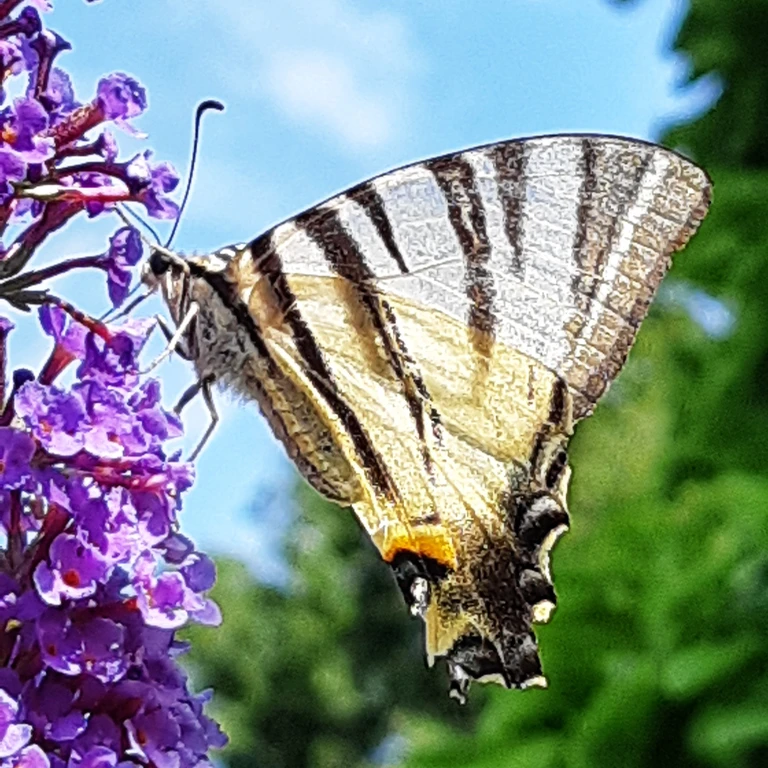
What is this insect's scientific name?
Iphiclides podalirius
